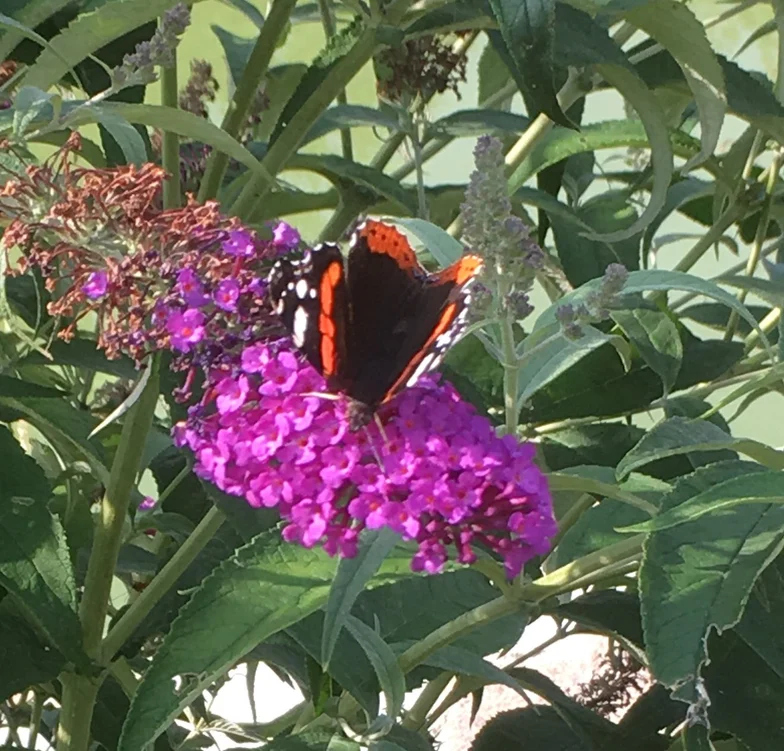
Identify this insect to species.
Vanessa atalanta
